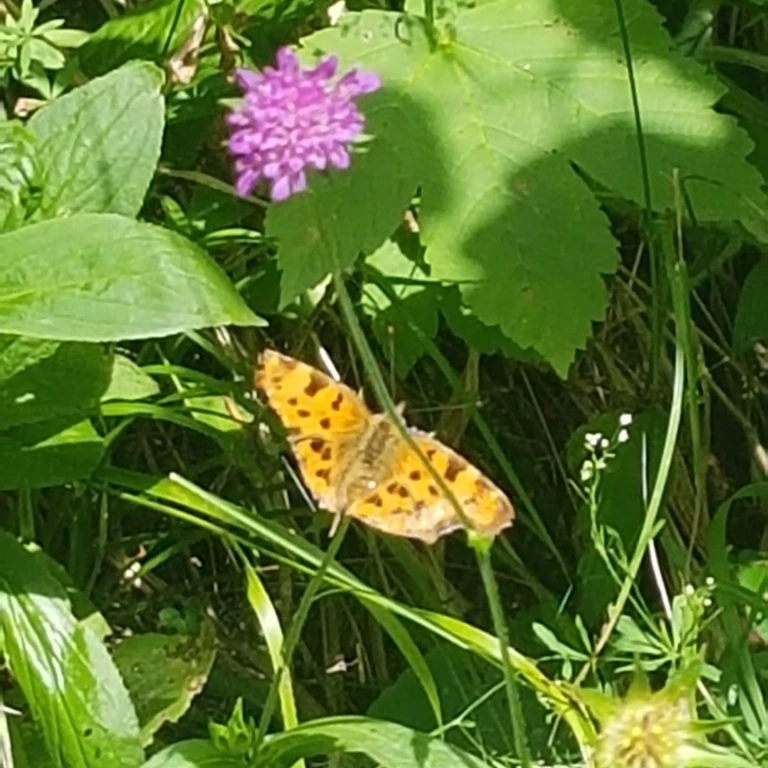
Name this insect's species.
Polygonia c-album
